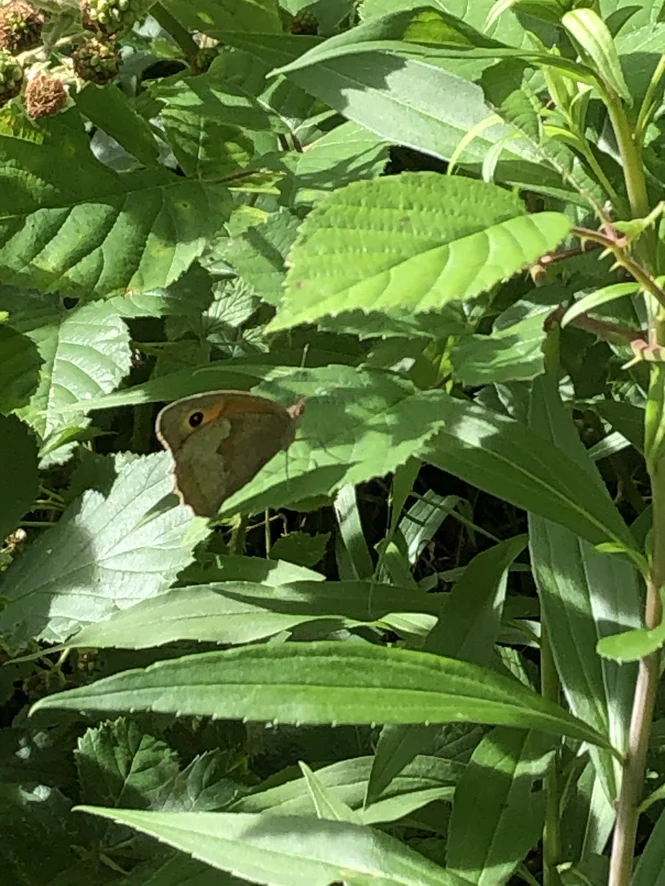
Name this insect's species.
Maniola jurtina
